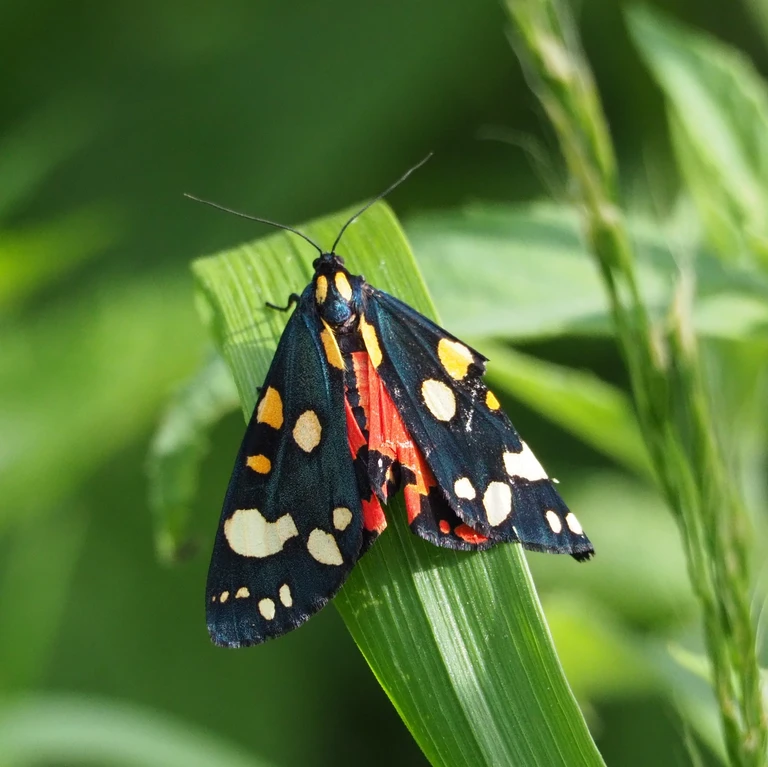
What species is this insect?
Callimorpha dominula
